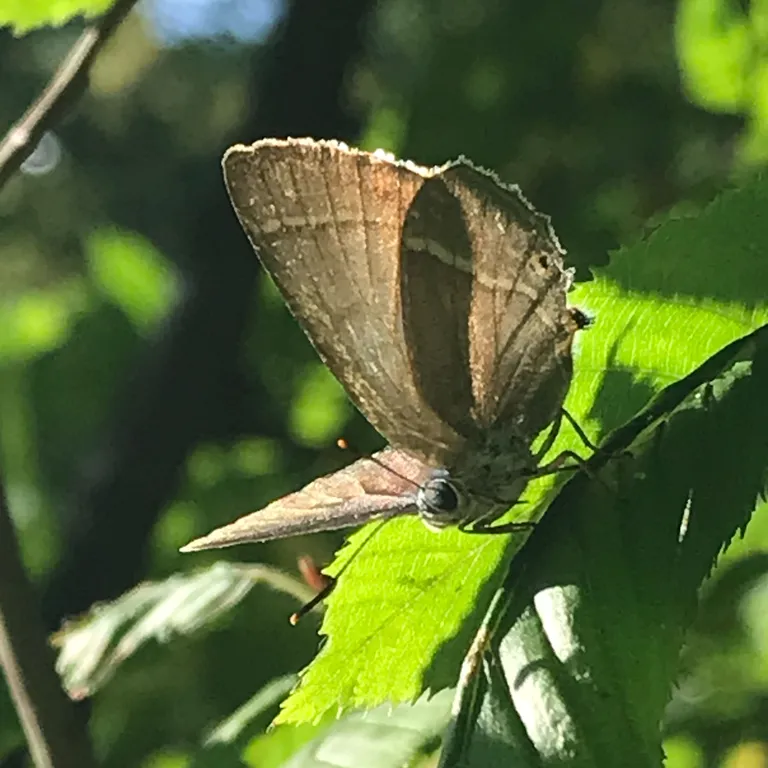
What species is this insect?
Favonius quercus (also Quercusia quercus)
